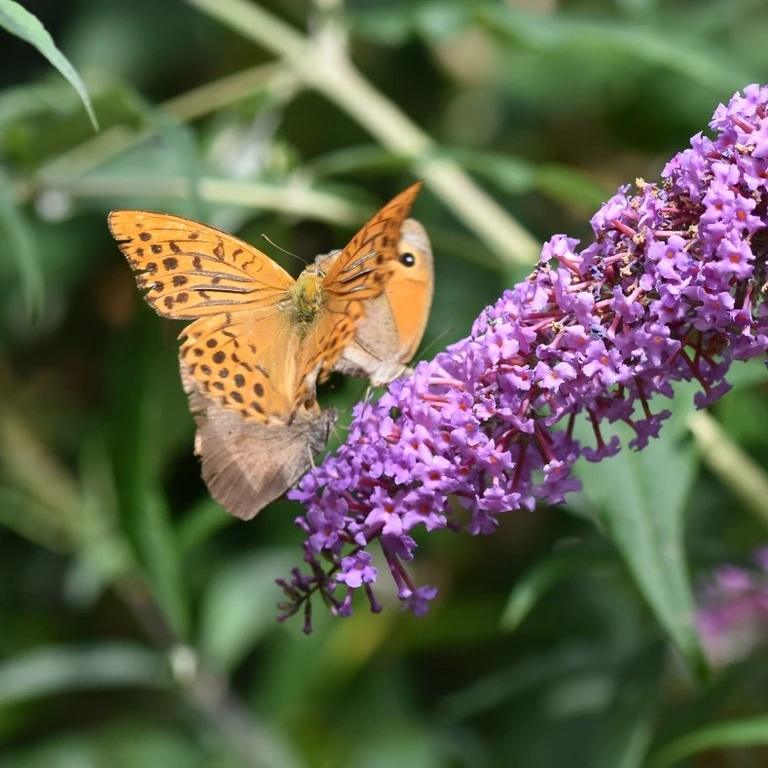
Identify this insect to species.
Argynnis paphia
